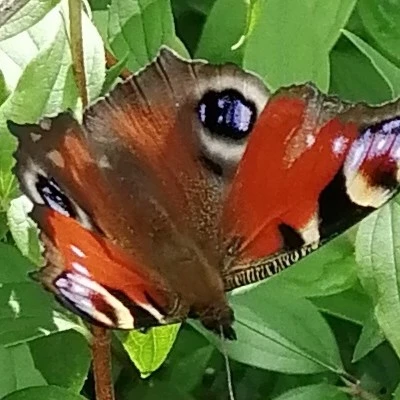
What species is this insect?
Aglais io
